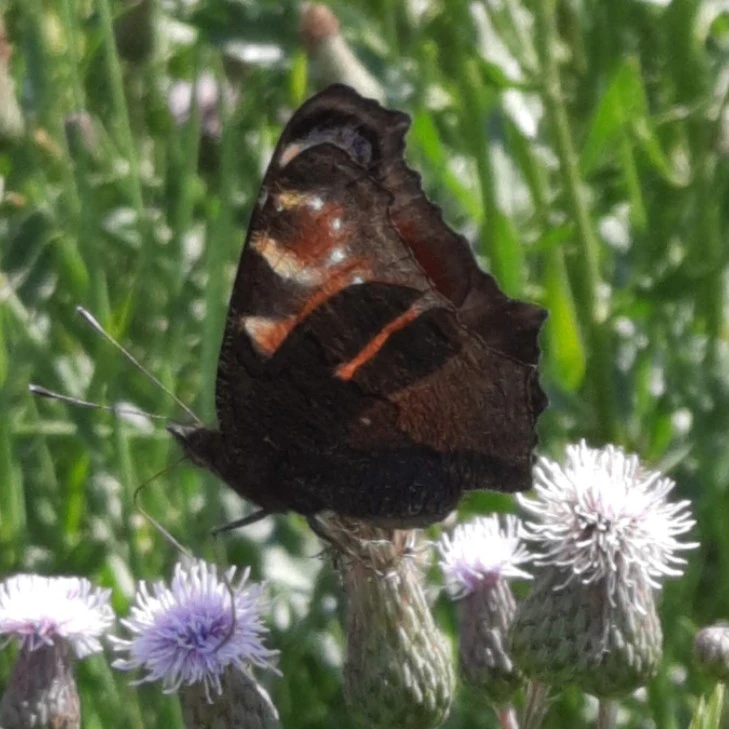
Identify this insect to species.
Aglais io
